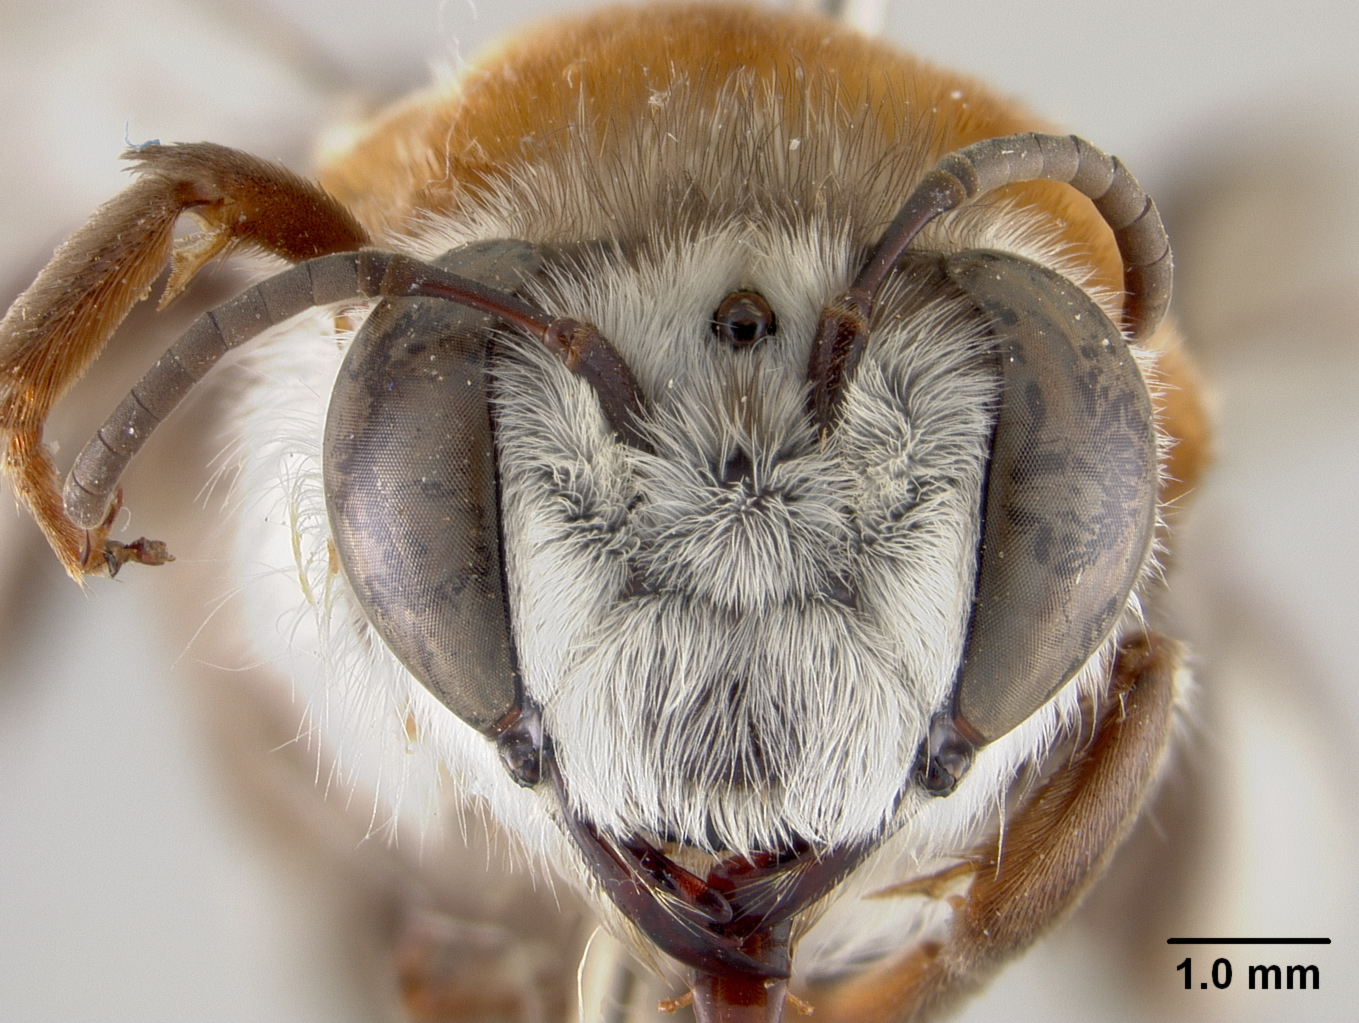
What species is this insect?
Caupolicana vestita
